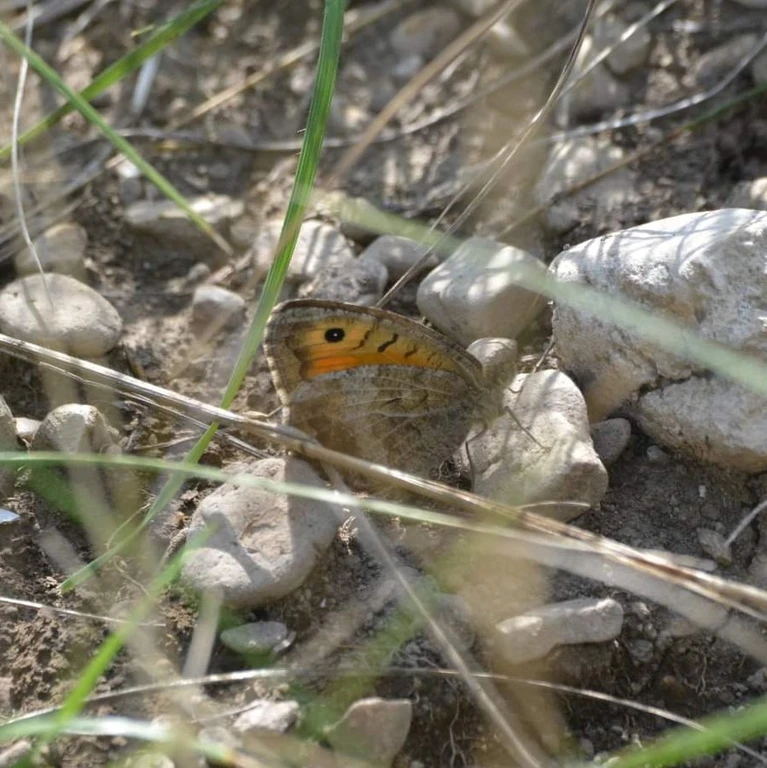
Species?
Arethusana arethusa
